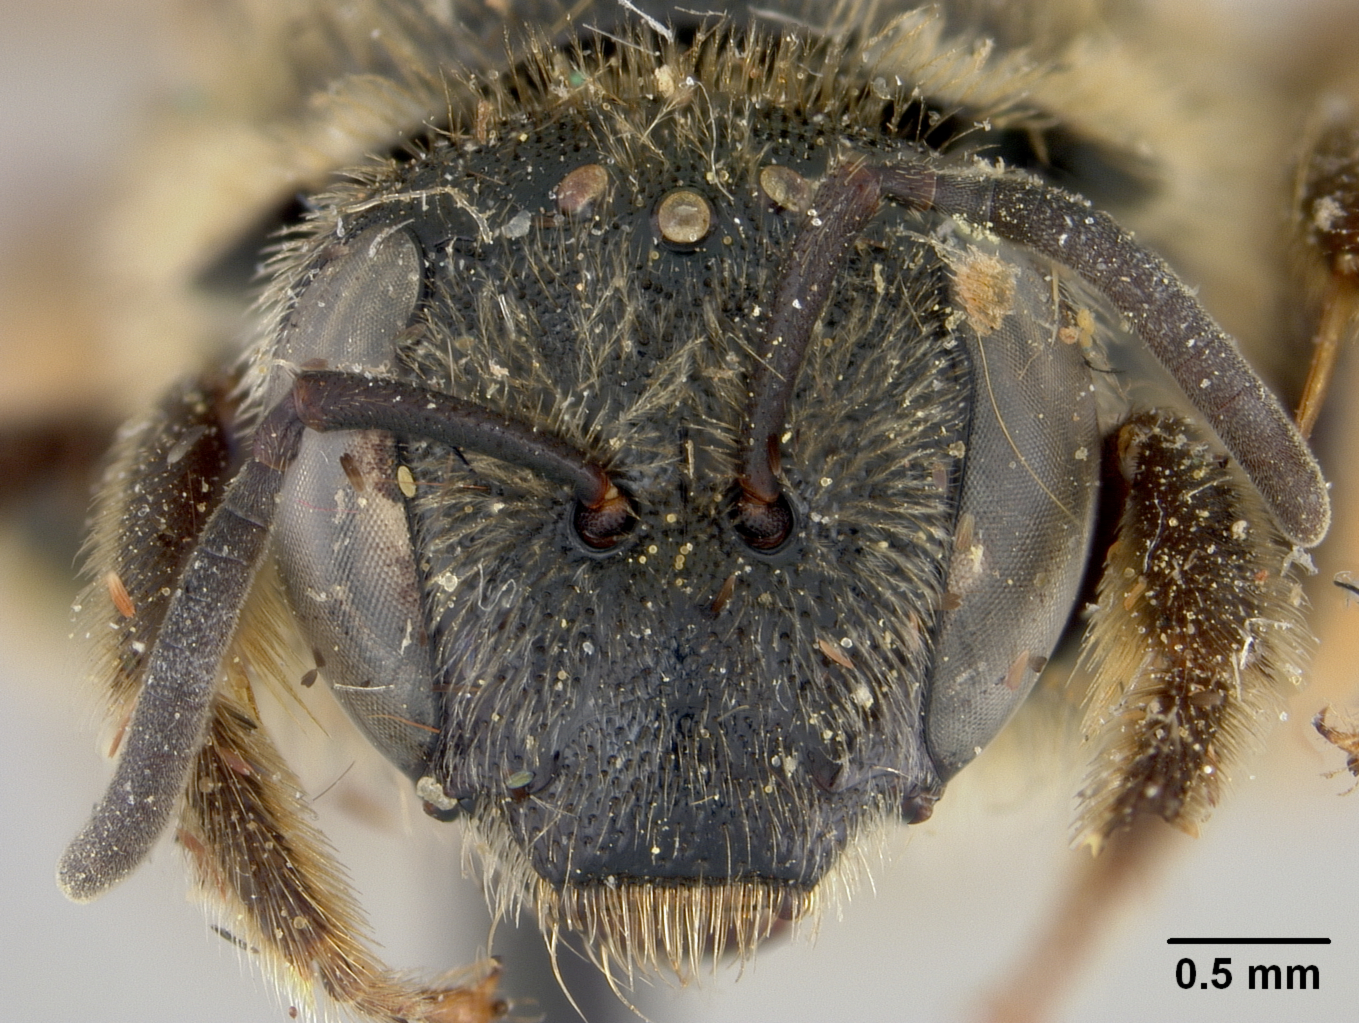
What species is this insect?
Halictus craterus
